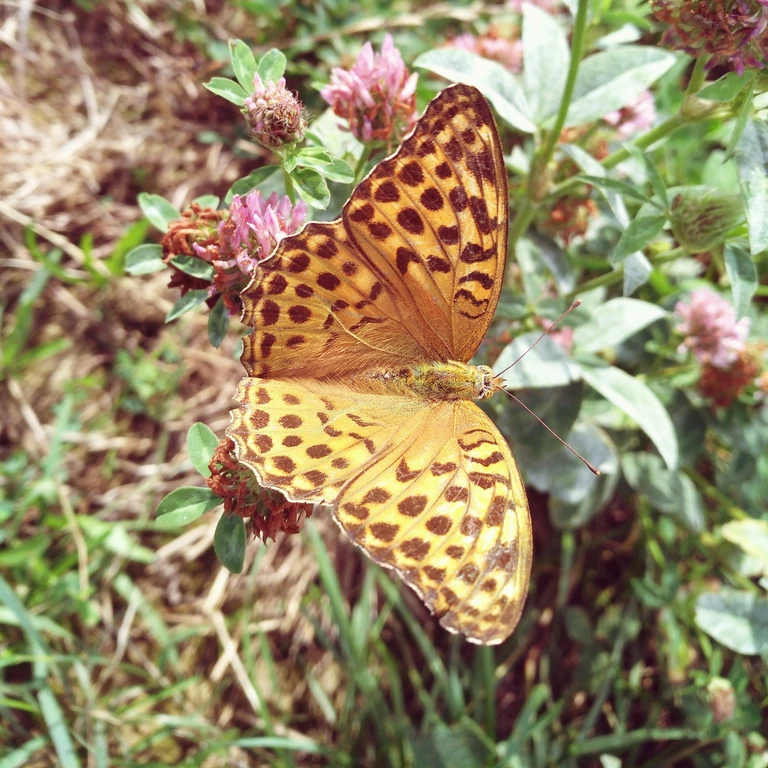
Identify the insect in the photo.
Argynnis paphia
